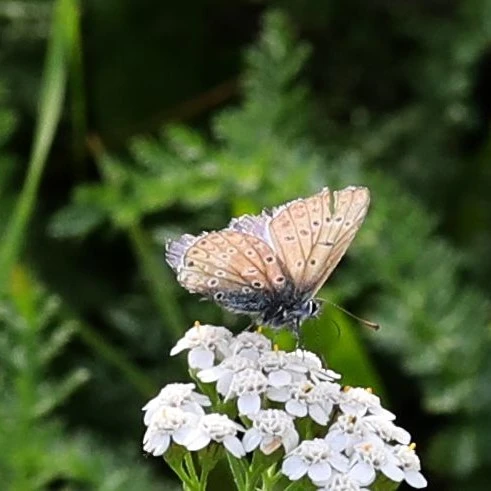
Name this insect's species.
Polyommatus icarus
